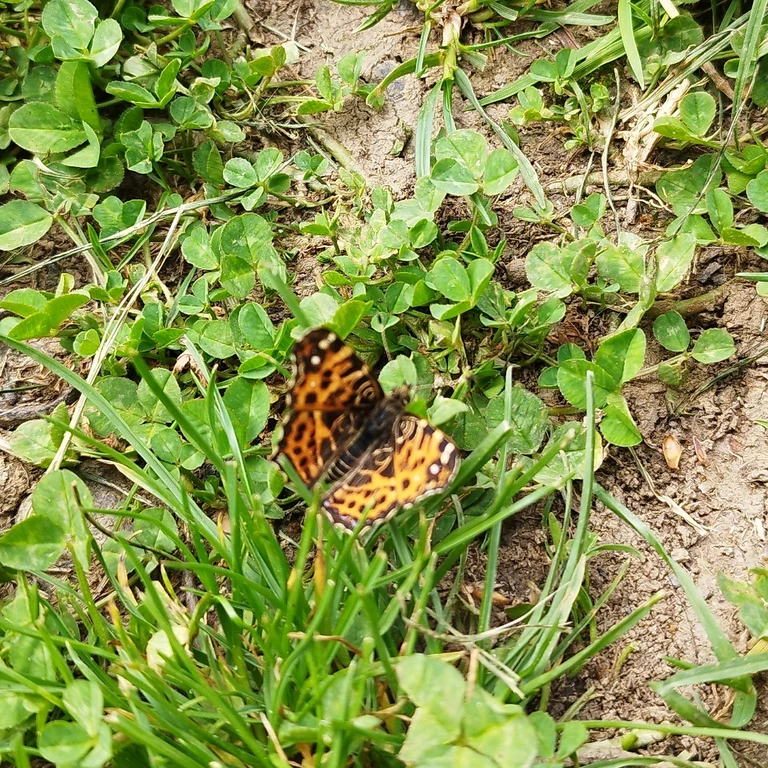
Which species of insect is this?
Araschnia levana
